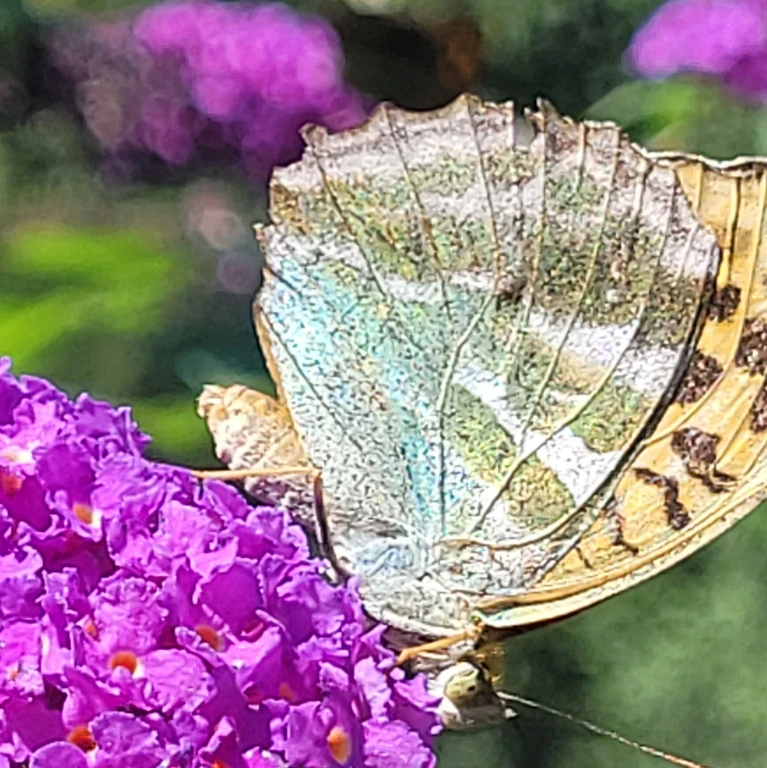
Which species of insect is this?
Argynnis paphia
